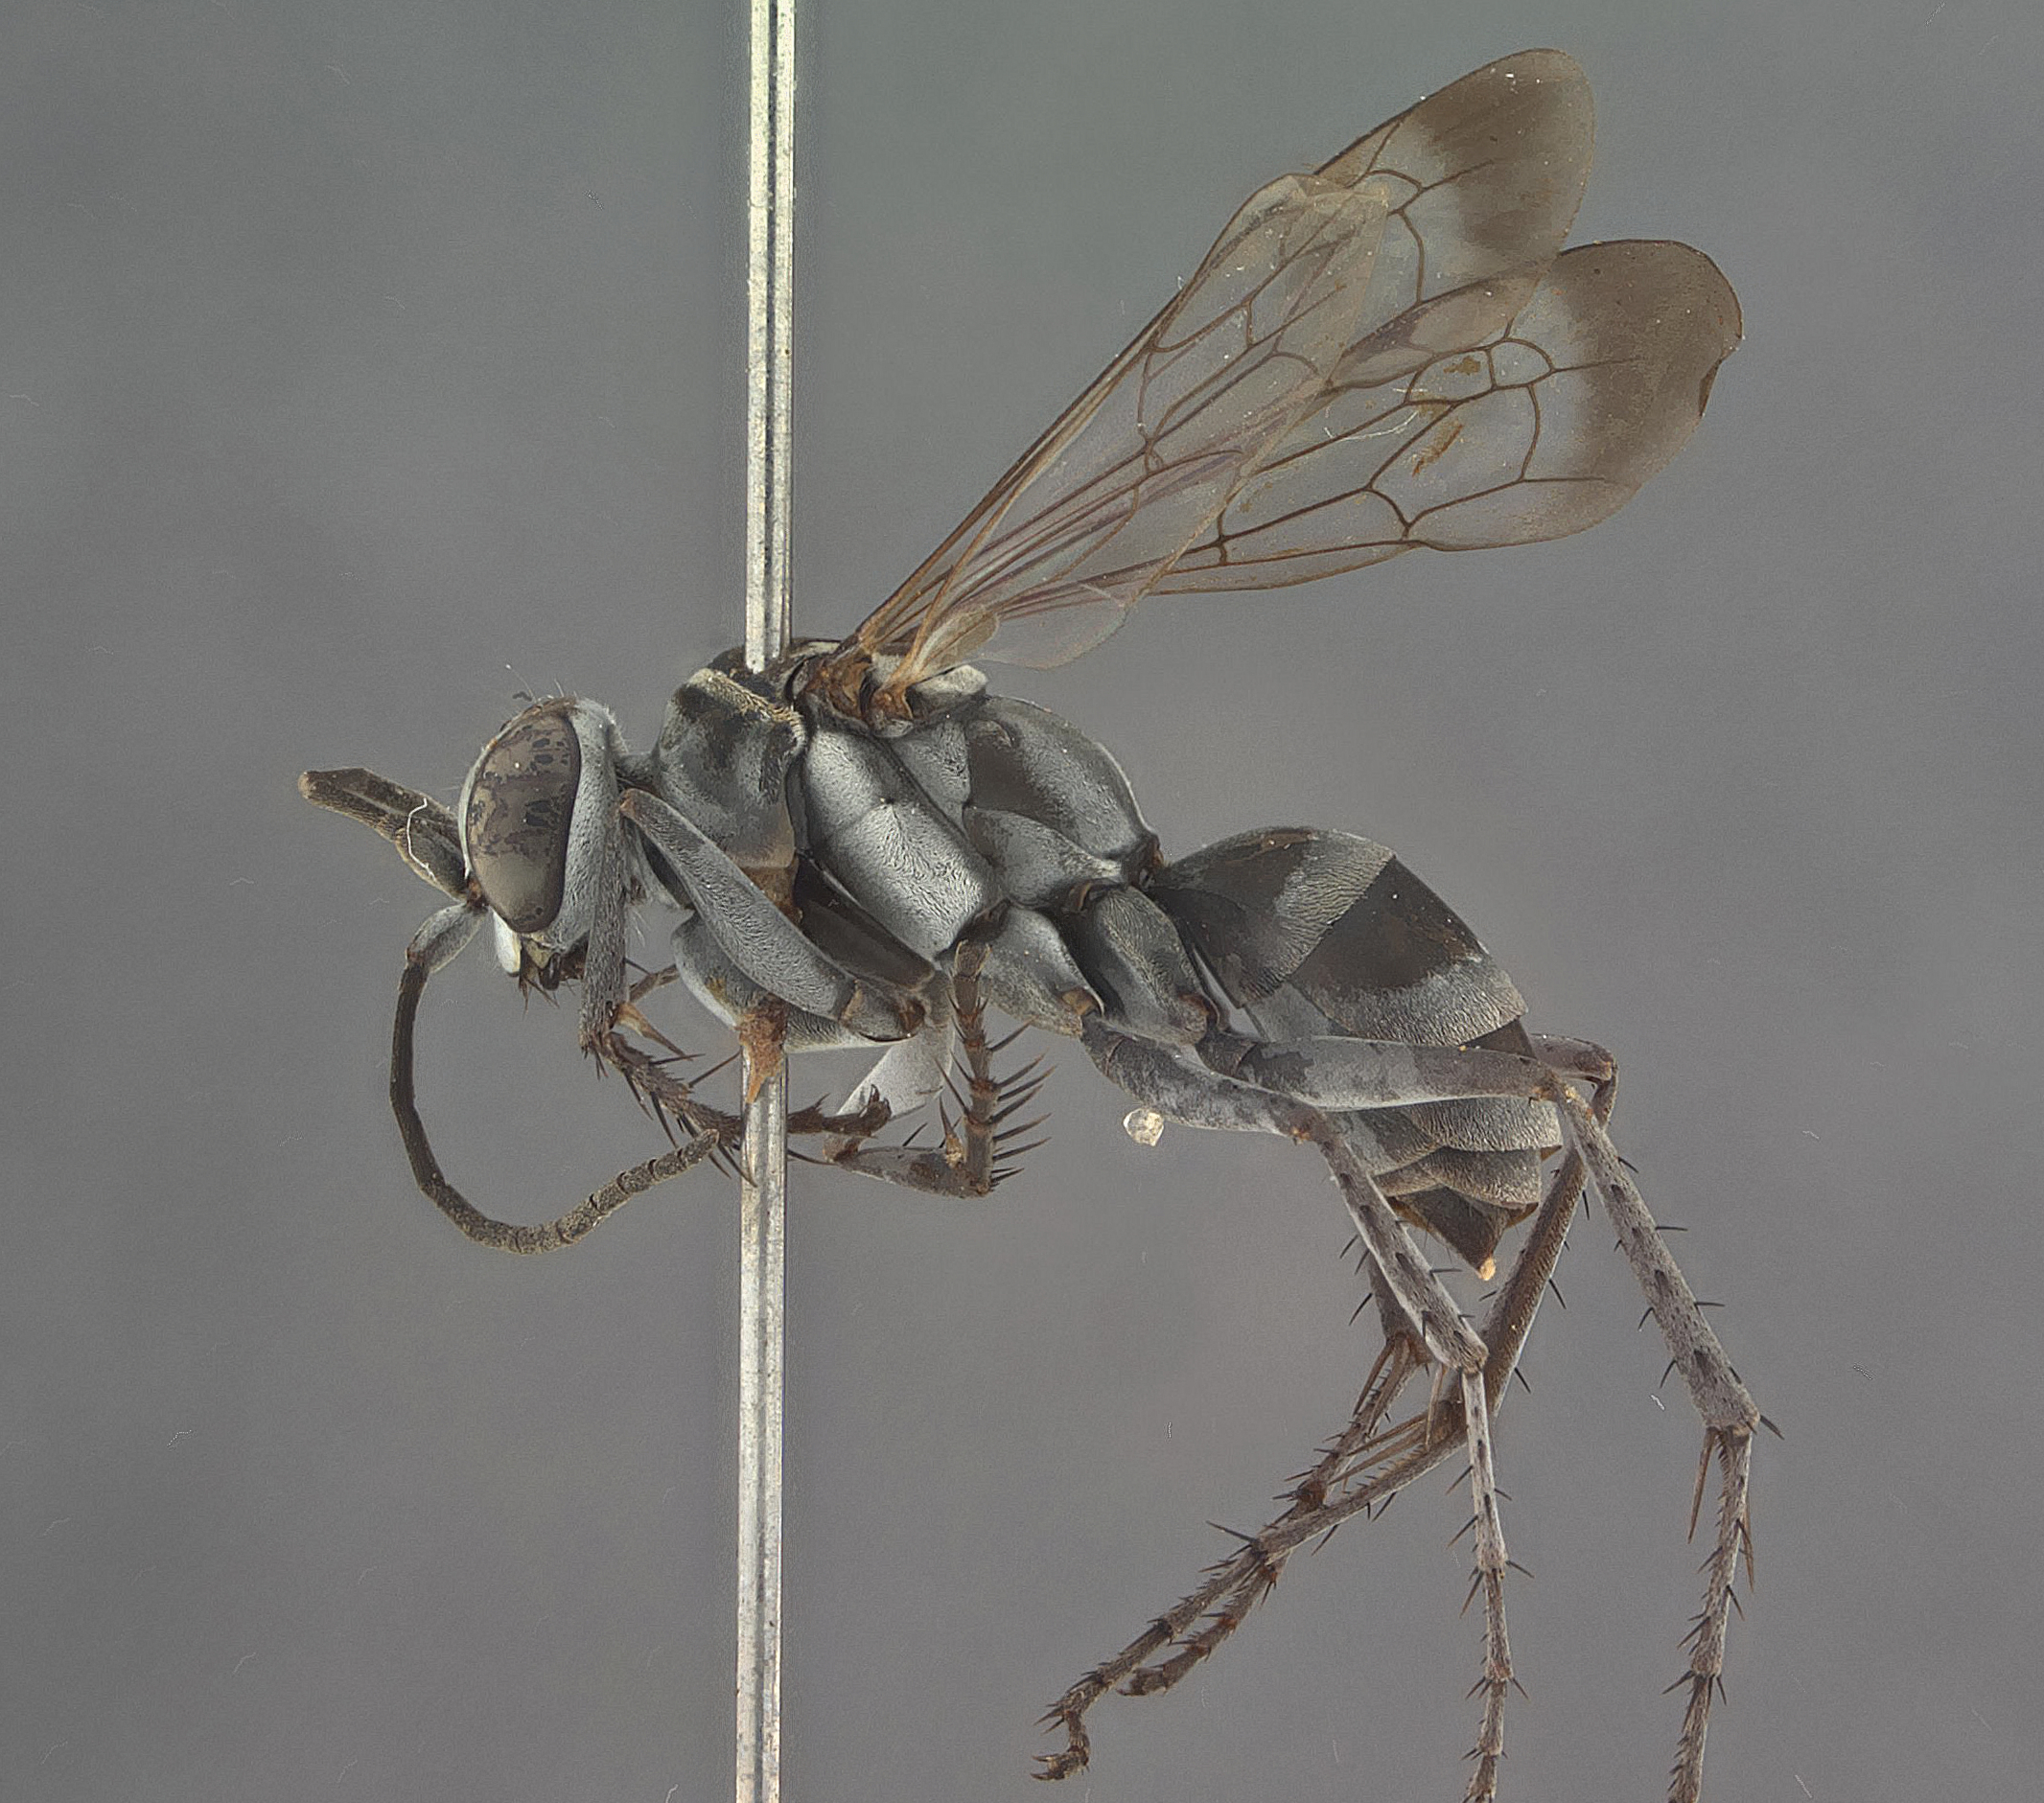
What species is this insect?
Pompilus ami
